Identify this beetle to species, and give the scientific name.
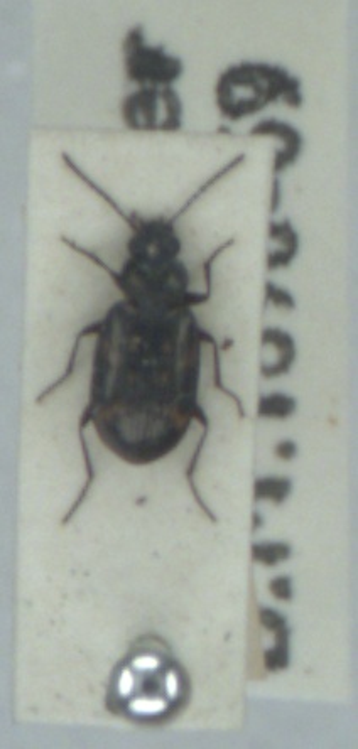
Bembidion obliquum
